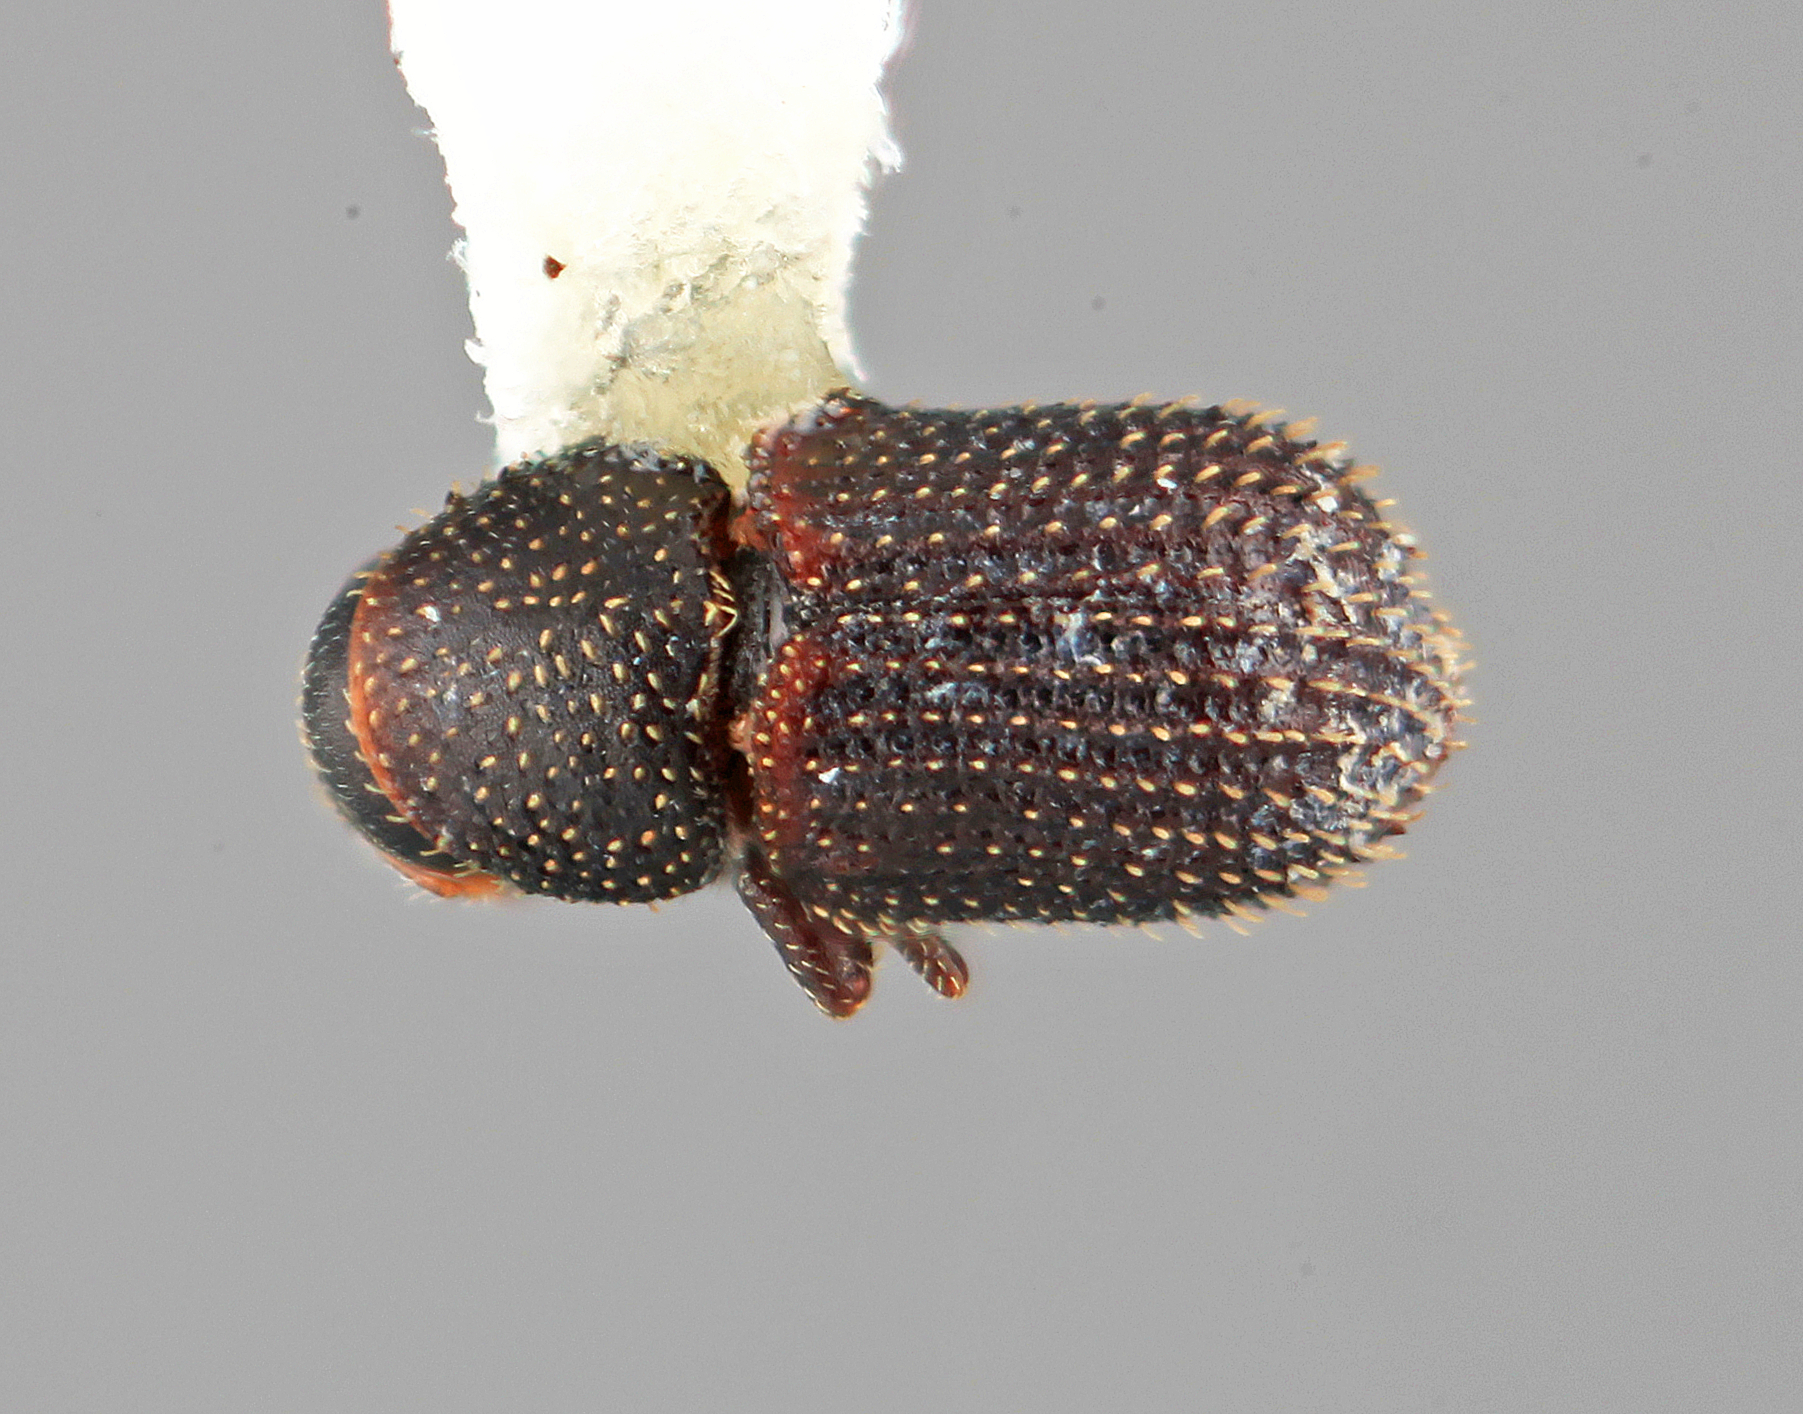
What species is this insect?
Phloeotribus vesculus
